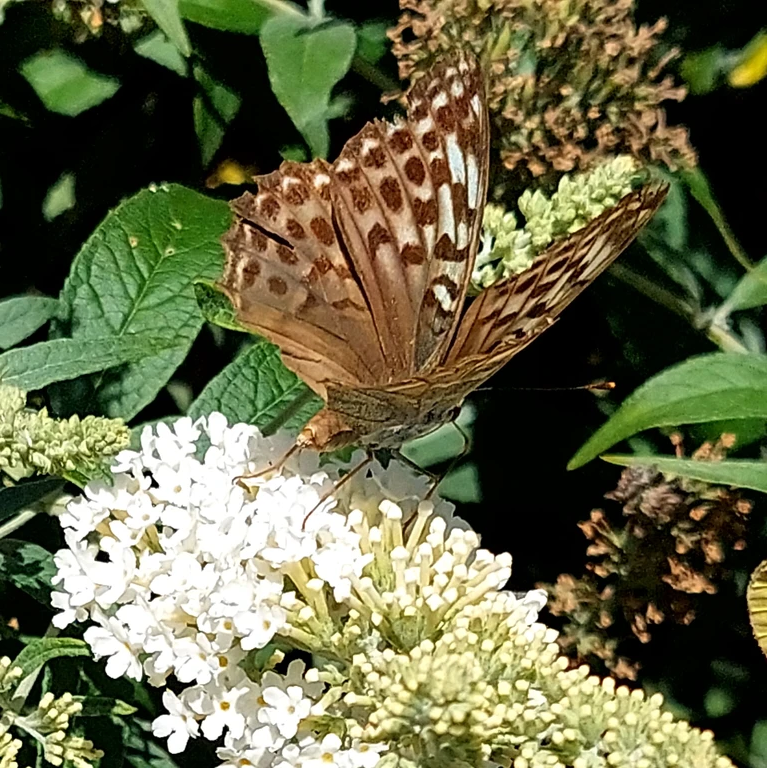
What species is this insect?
Argynnis paphia
